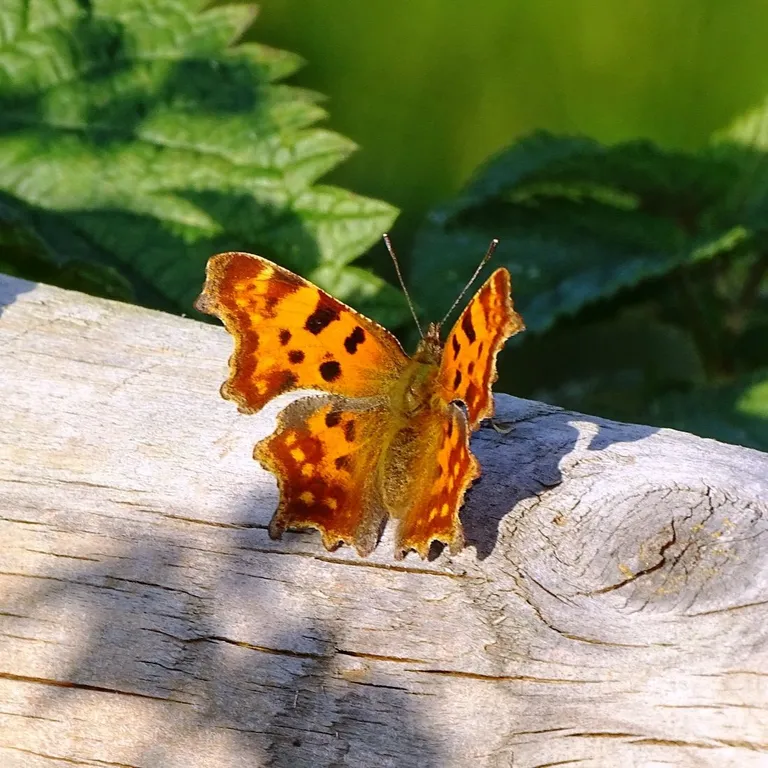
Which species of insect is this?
Polygonia c-album
